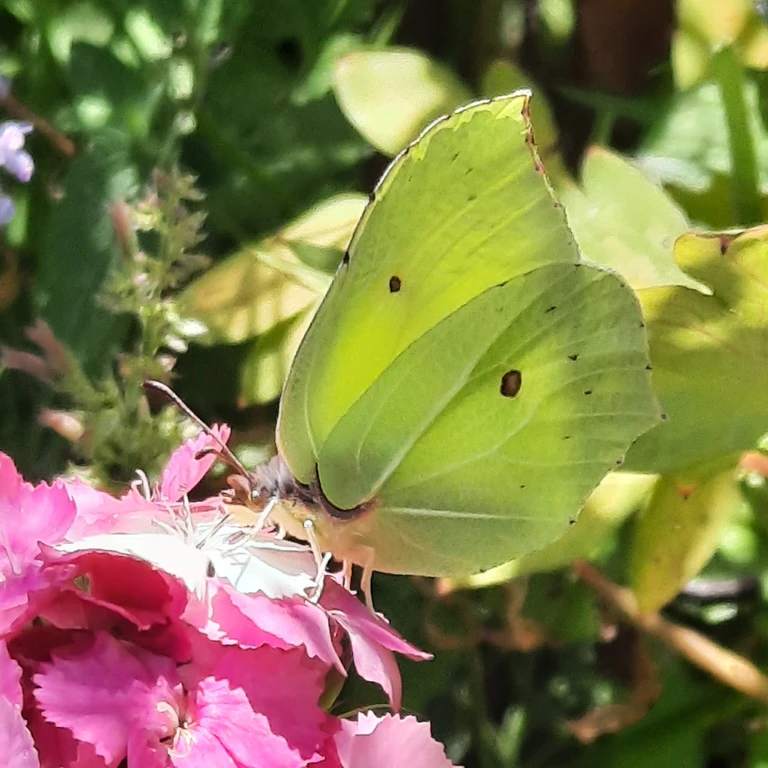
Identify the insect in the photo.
Gonepteryx rhamni
